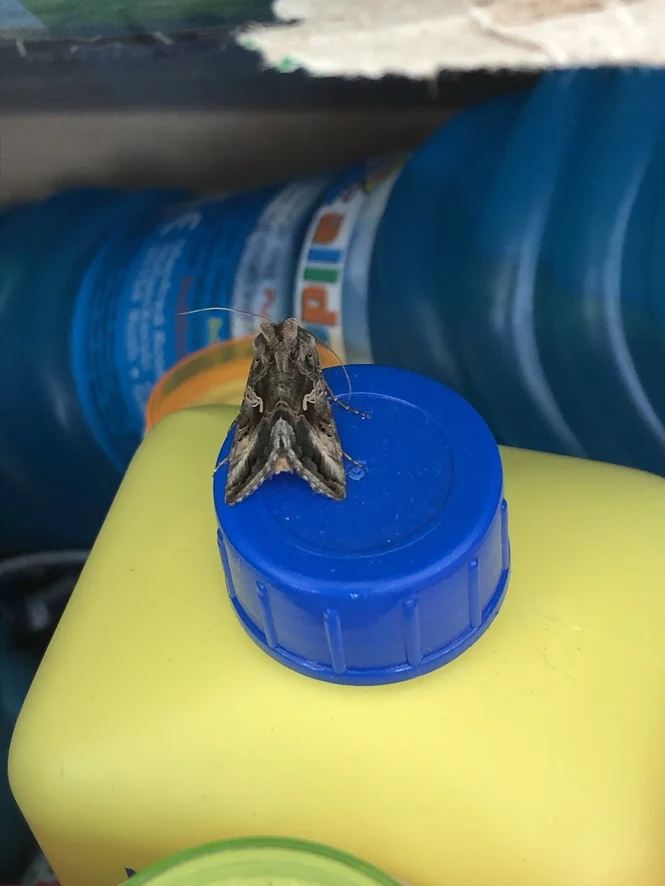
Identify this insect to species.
Autographa gamma
